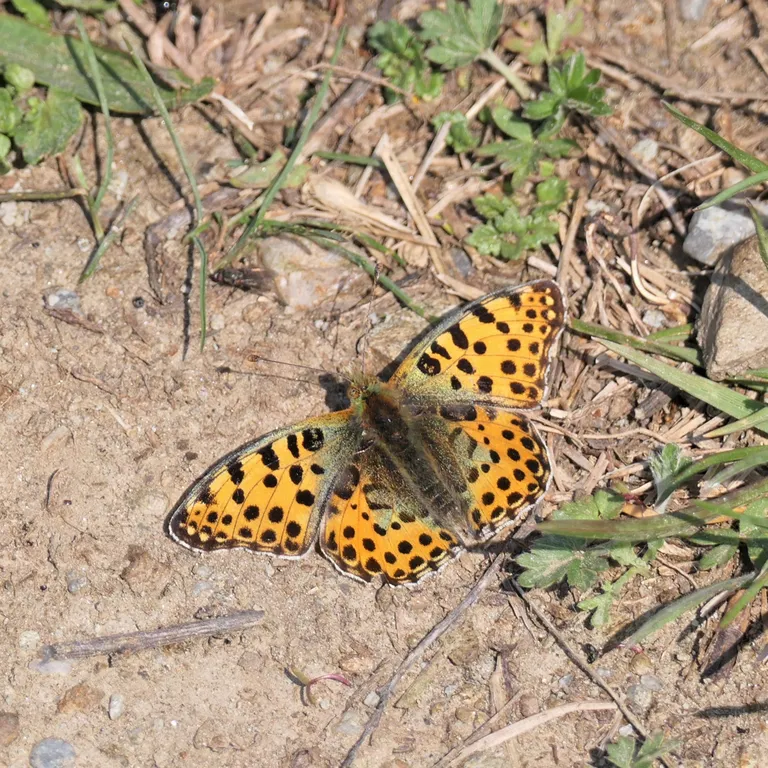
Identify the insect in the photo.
Issoria lathonia
